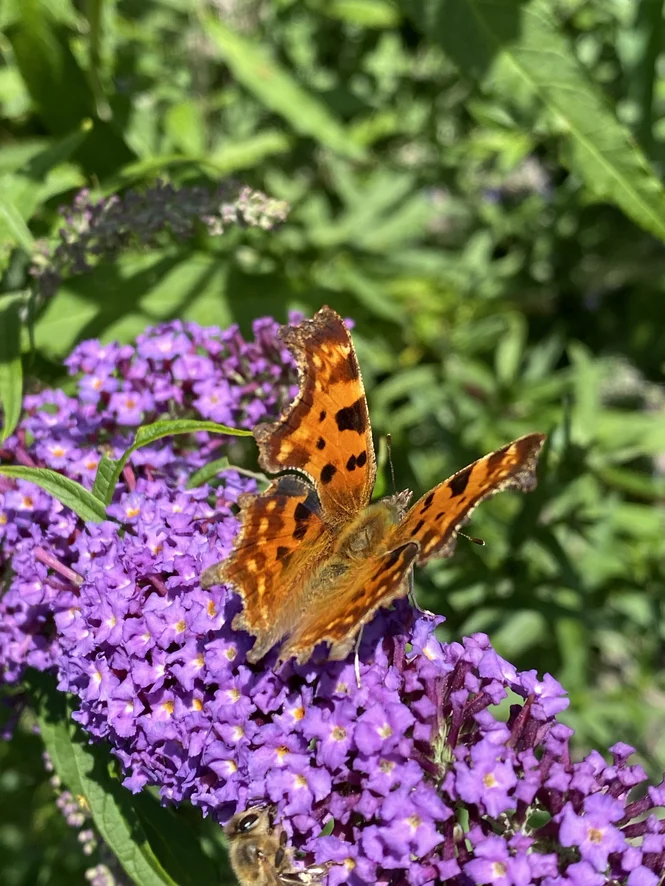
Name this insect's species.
Polygonia c-album
